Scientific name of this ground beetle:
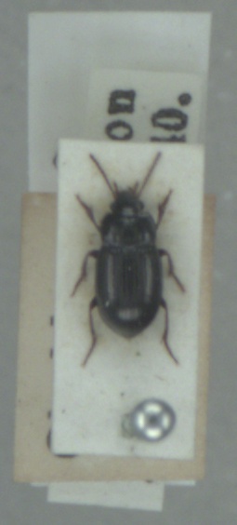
Amara infima
